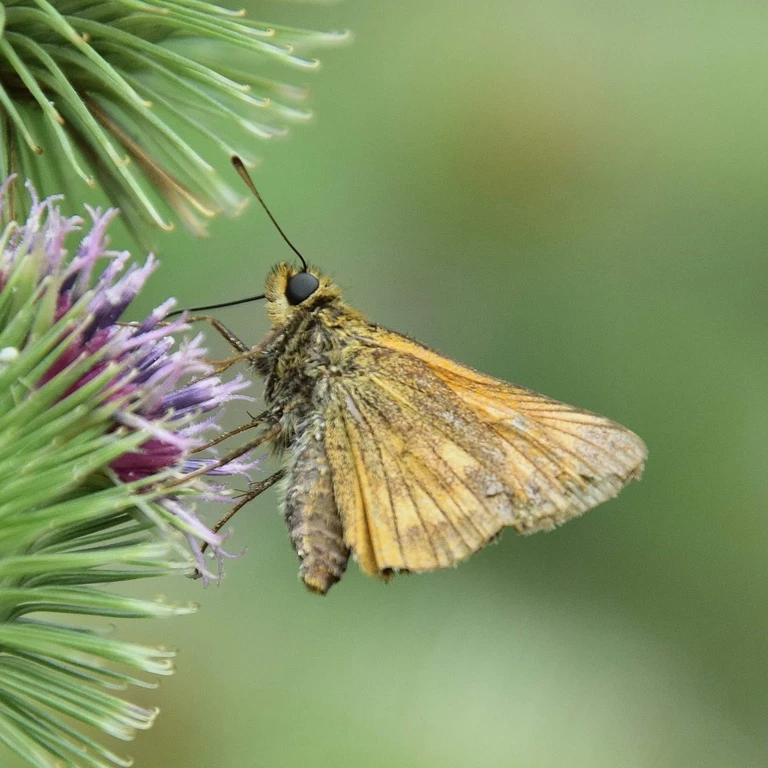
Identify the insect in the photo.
Ochlodes sylvanus (also Ochlodes venata)
